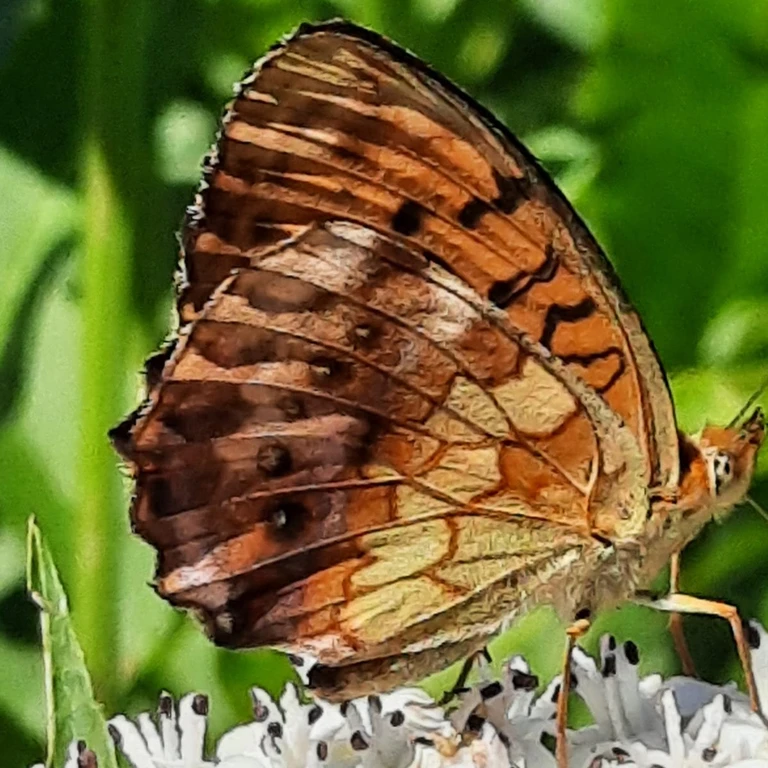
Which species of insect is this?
Brenthis daphne
